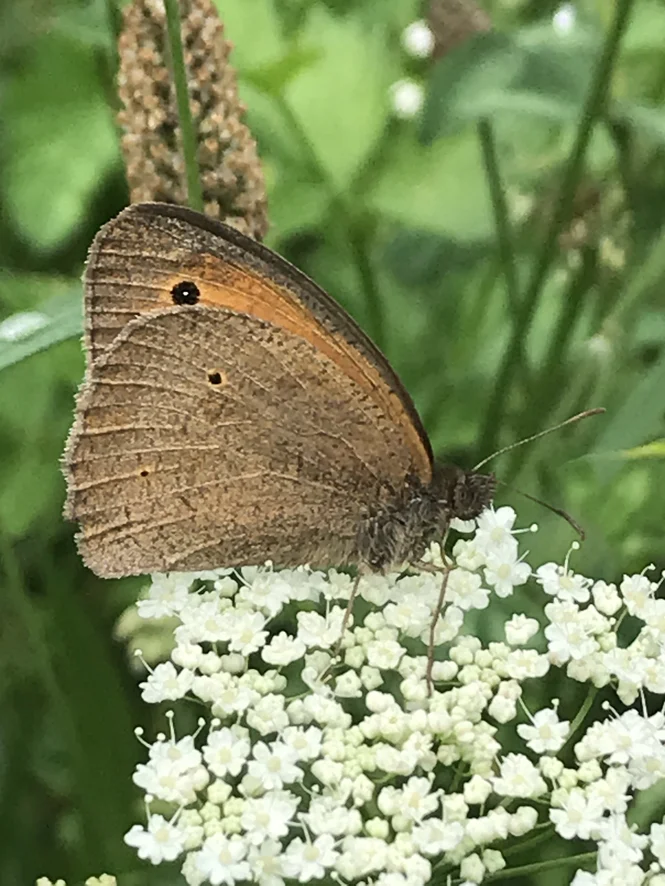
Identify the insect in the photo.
Maniola jurtina
